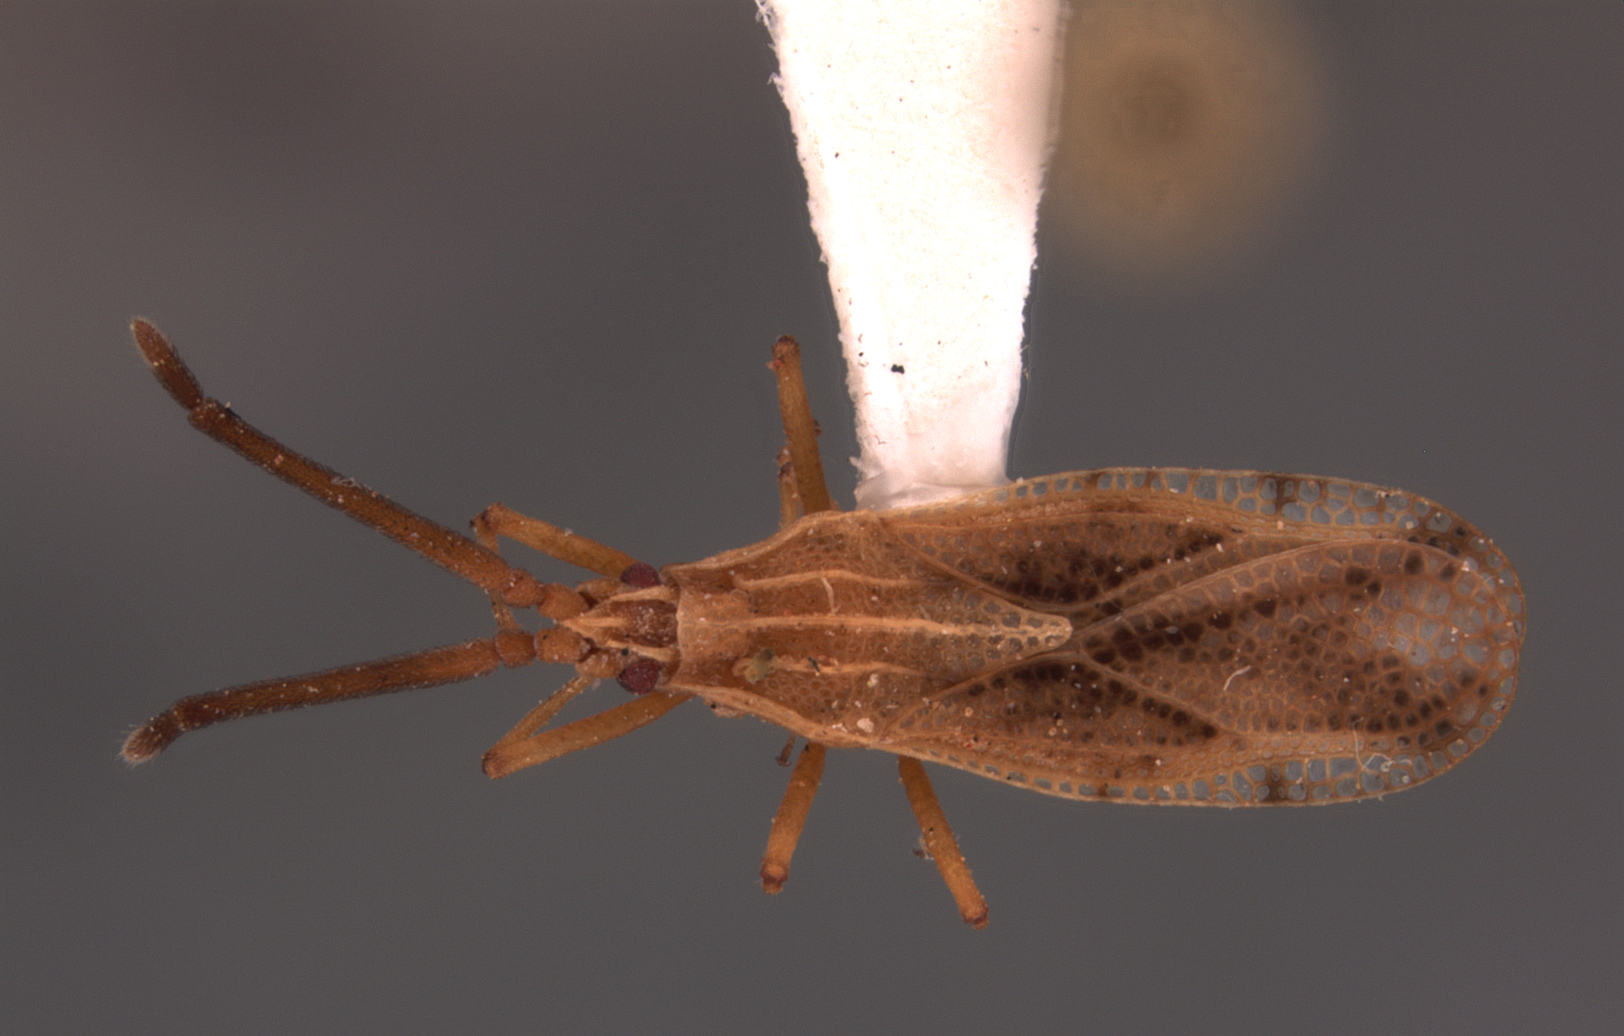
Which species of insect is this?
Melanorhopala froeschneri
